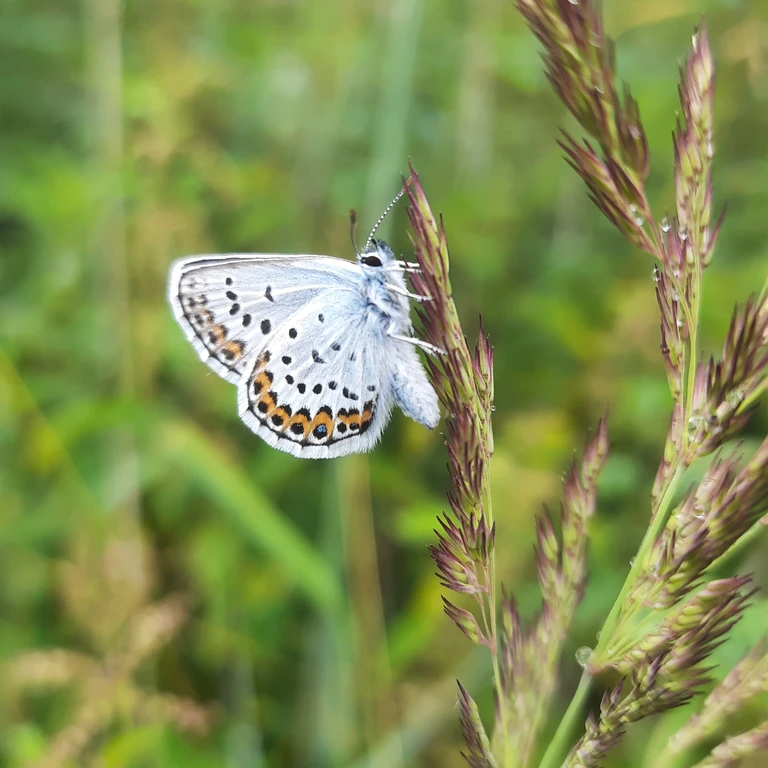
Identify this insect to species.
Plebejus argus
